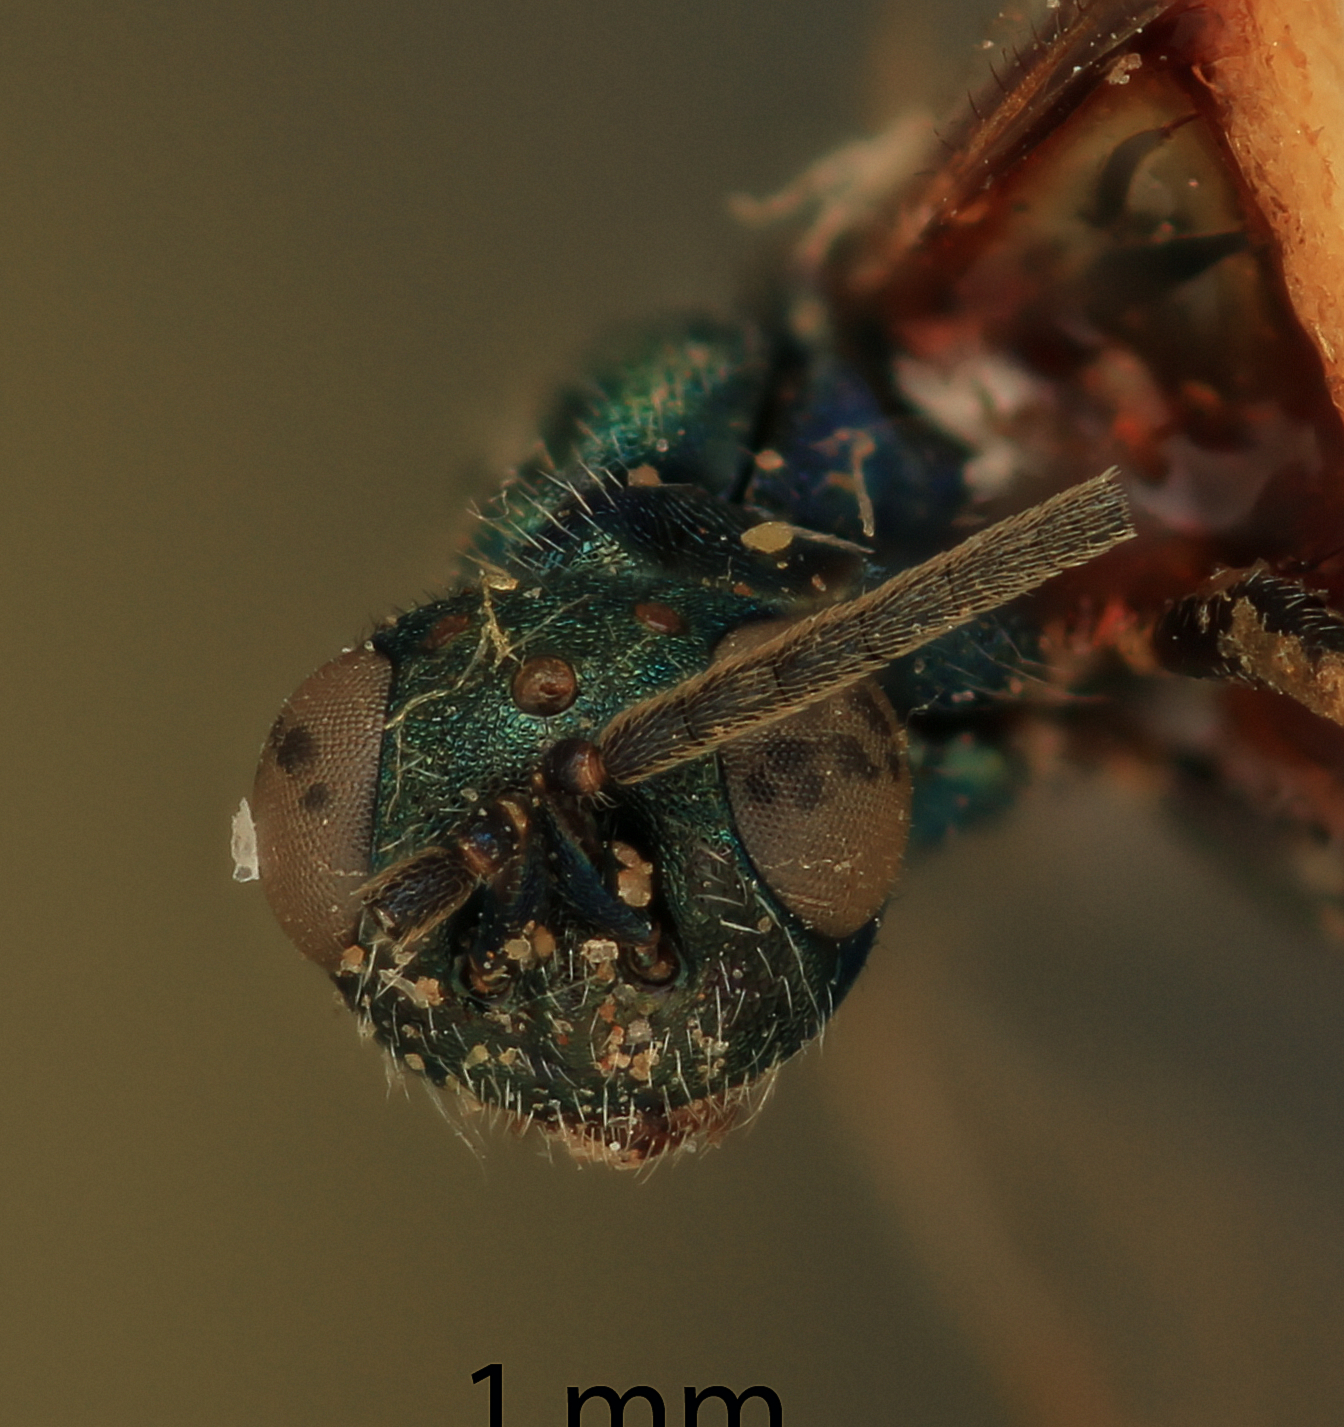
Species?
Eupelmus amicus
